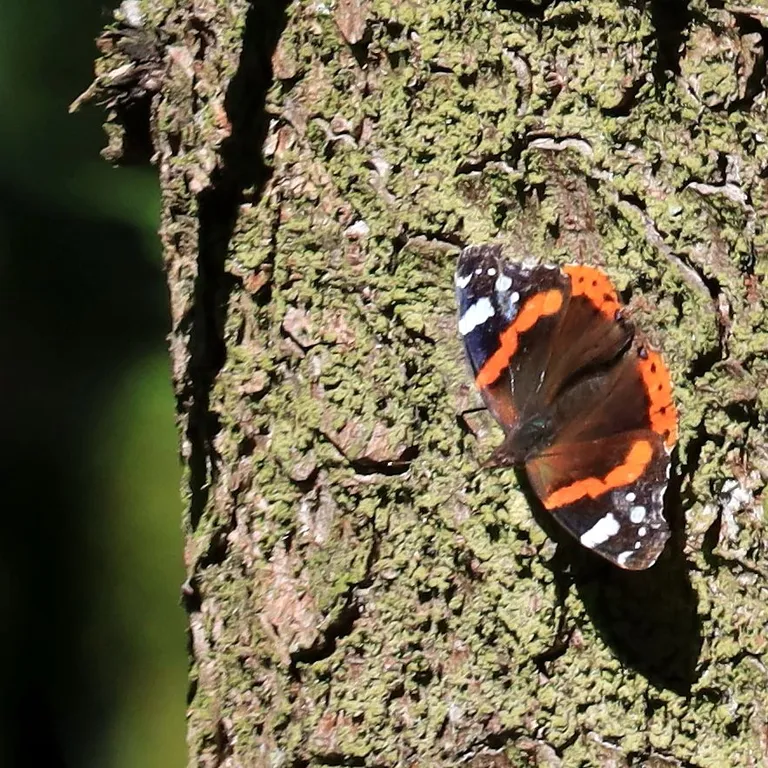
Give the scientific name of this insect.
Vanessa atalanta
